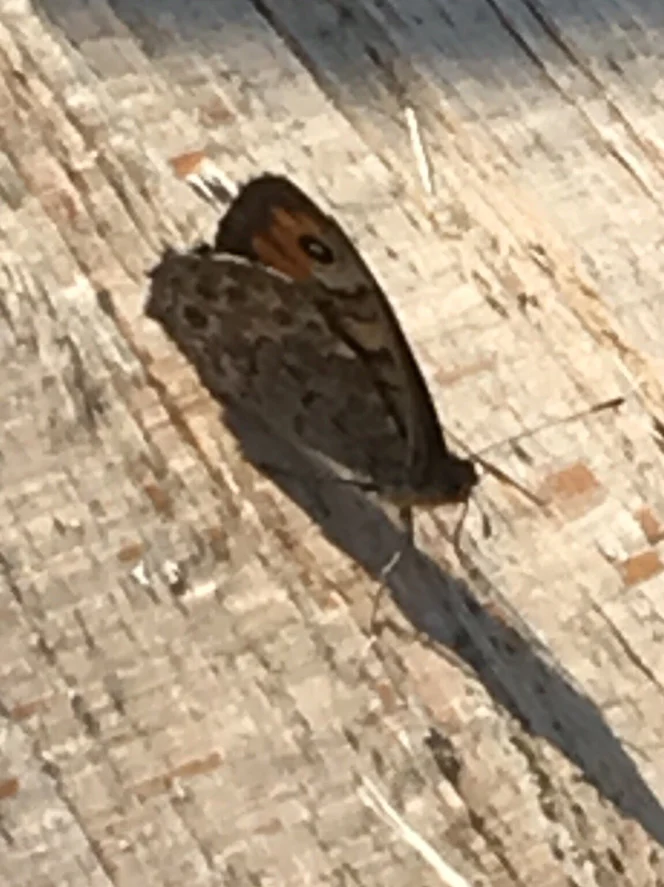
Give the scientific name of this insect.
Lasiommata megera (also Pararge megera)
